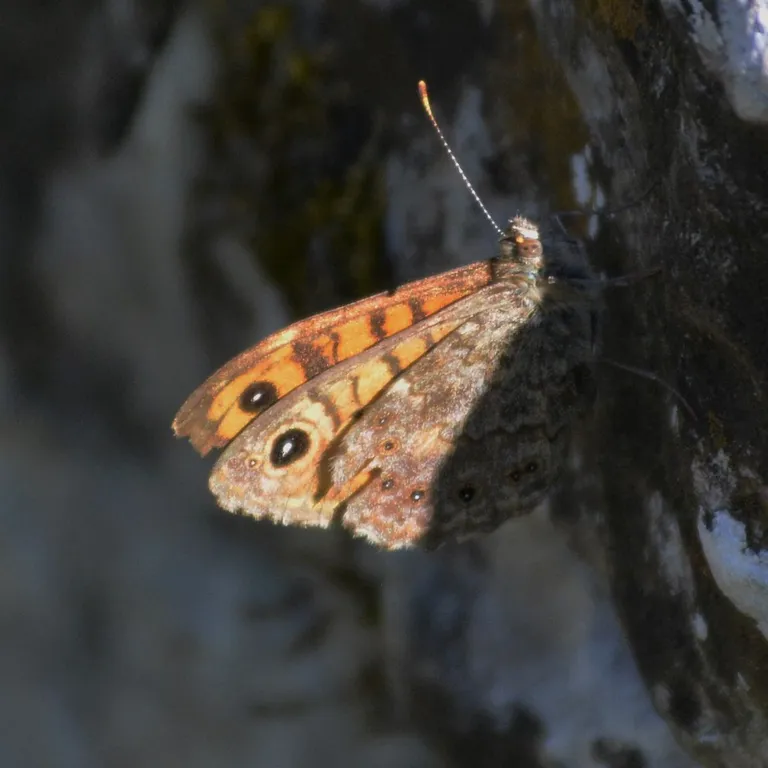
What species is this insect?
Lasiommata megera (also Pararge megera)
